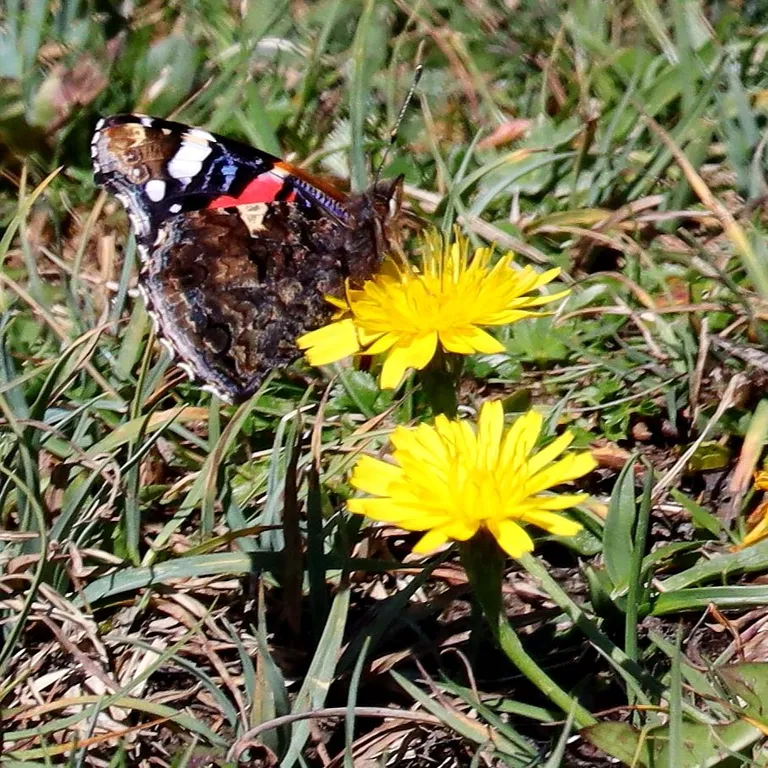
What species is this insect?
Vanessa atalanta
